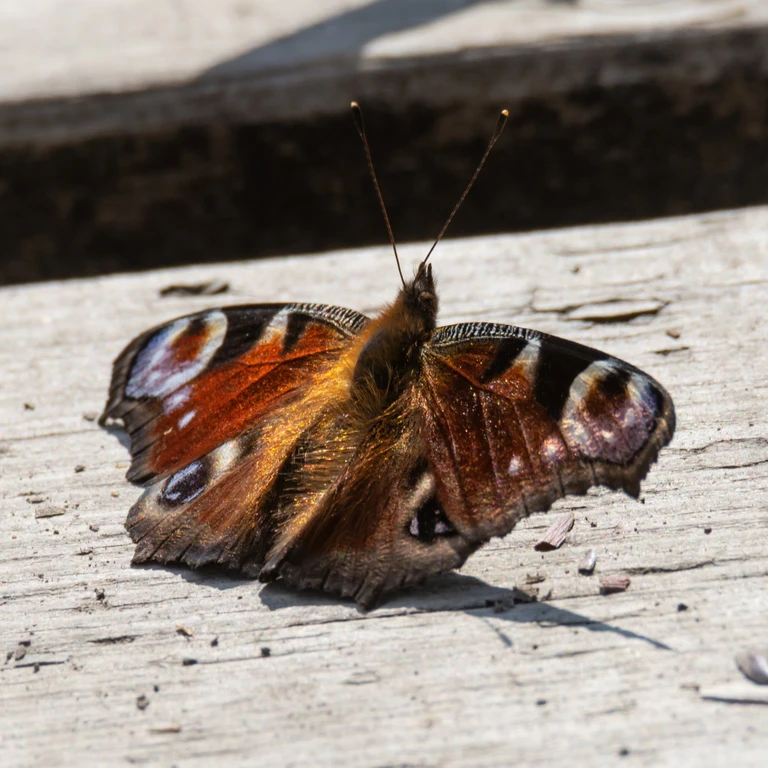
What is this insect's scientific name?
Aglais io
